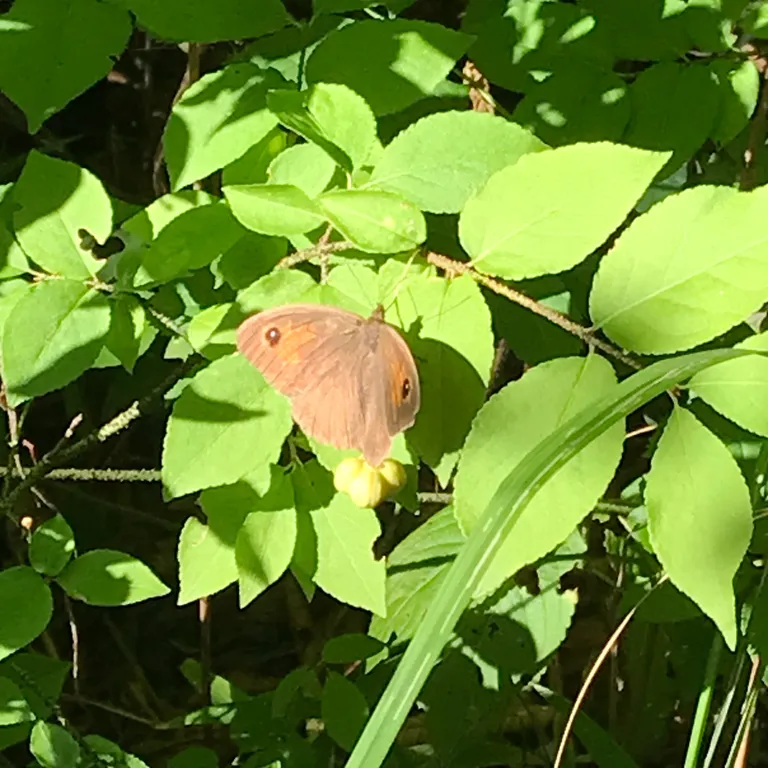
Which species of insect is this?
Maniola jurtina
